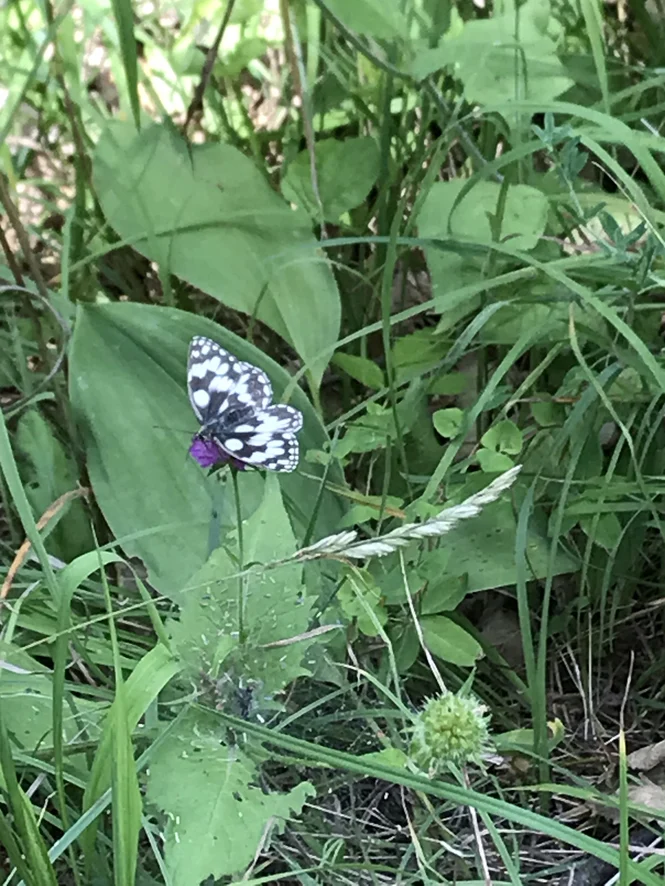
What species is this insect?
Melanargia galathea
